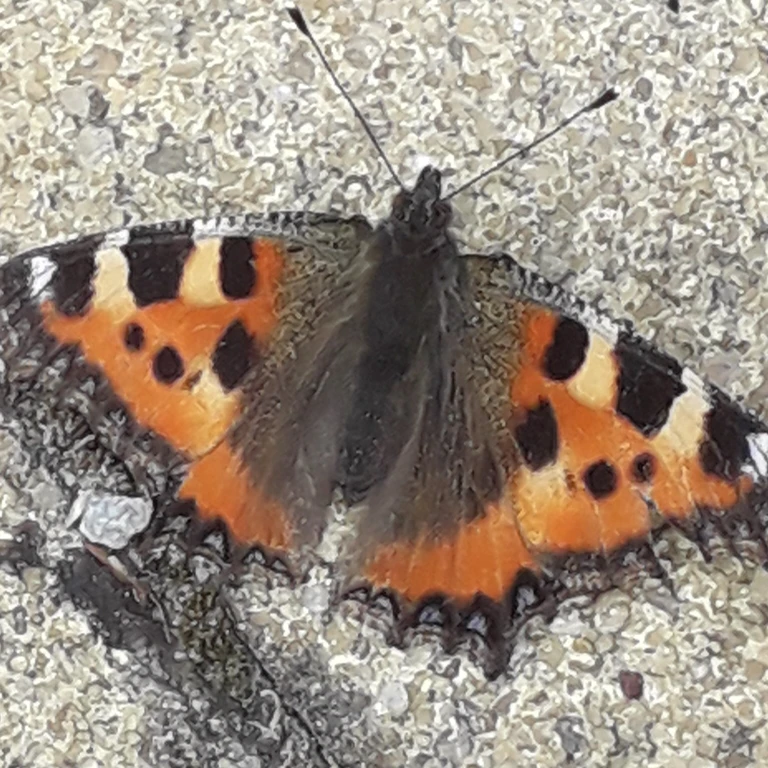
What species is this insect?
Aglais urticae
